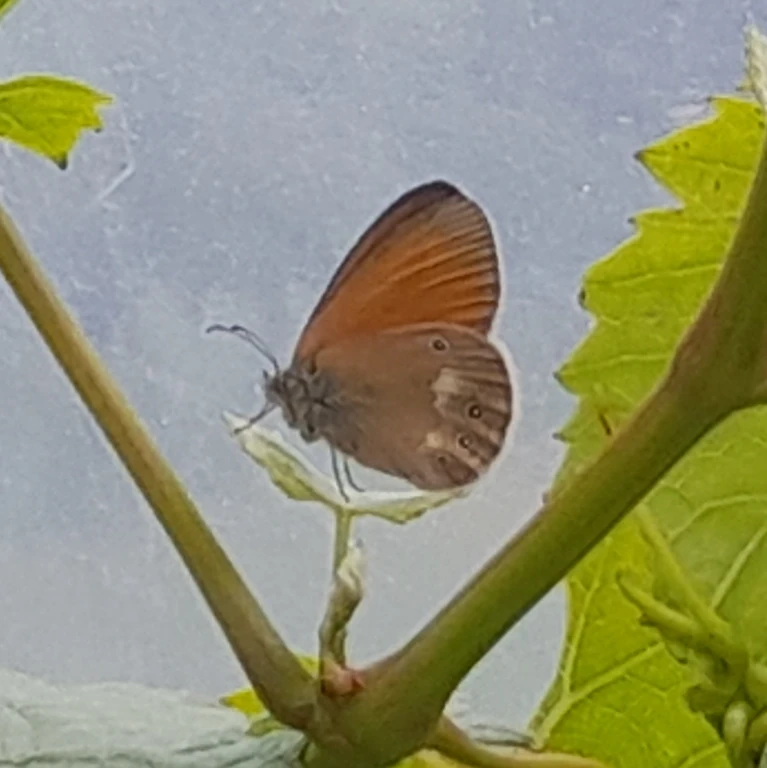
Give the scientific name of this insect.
Coenonympha glycerion (also Coenonympha iphis)
